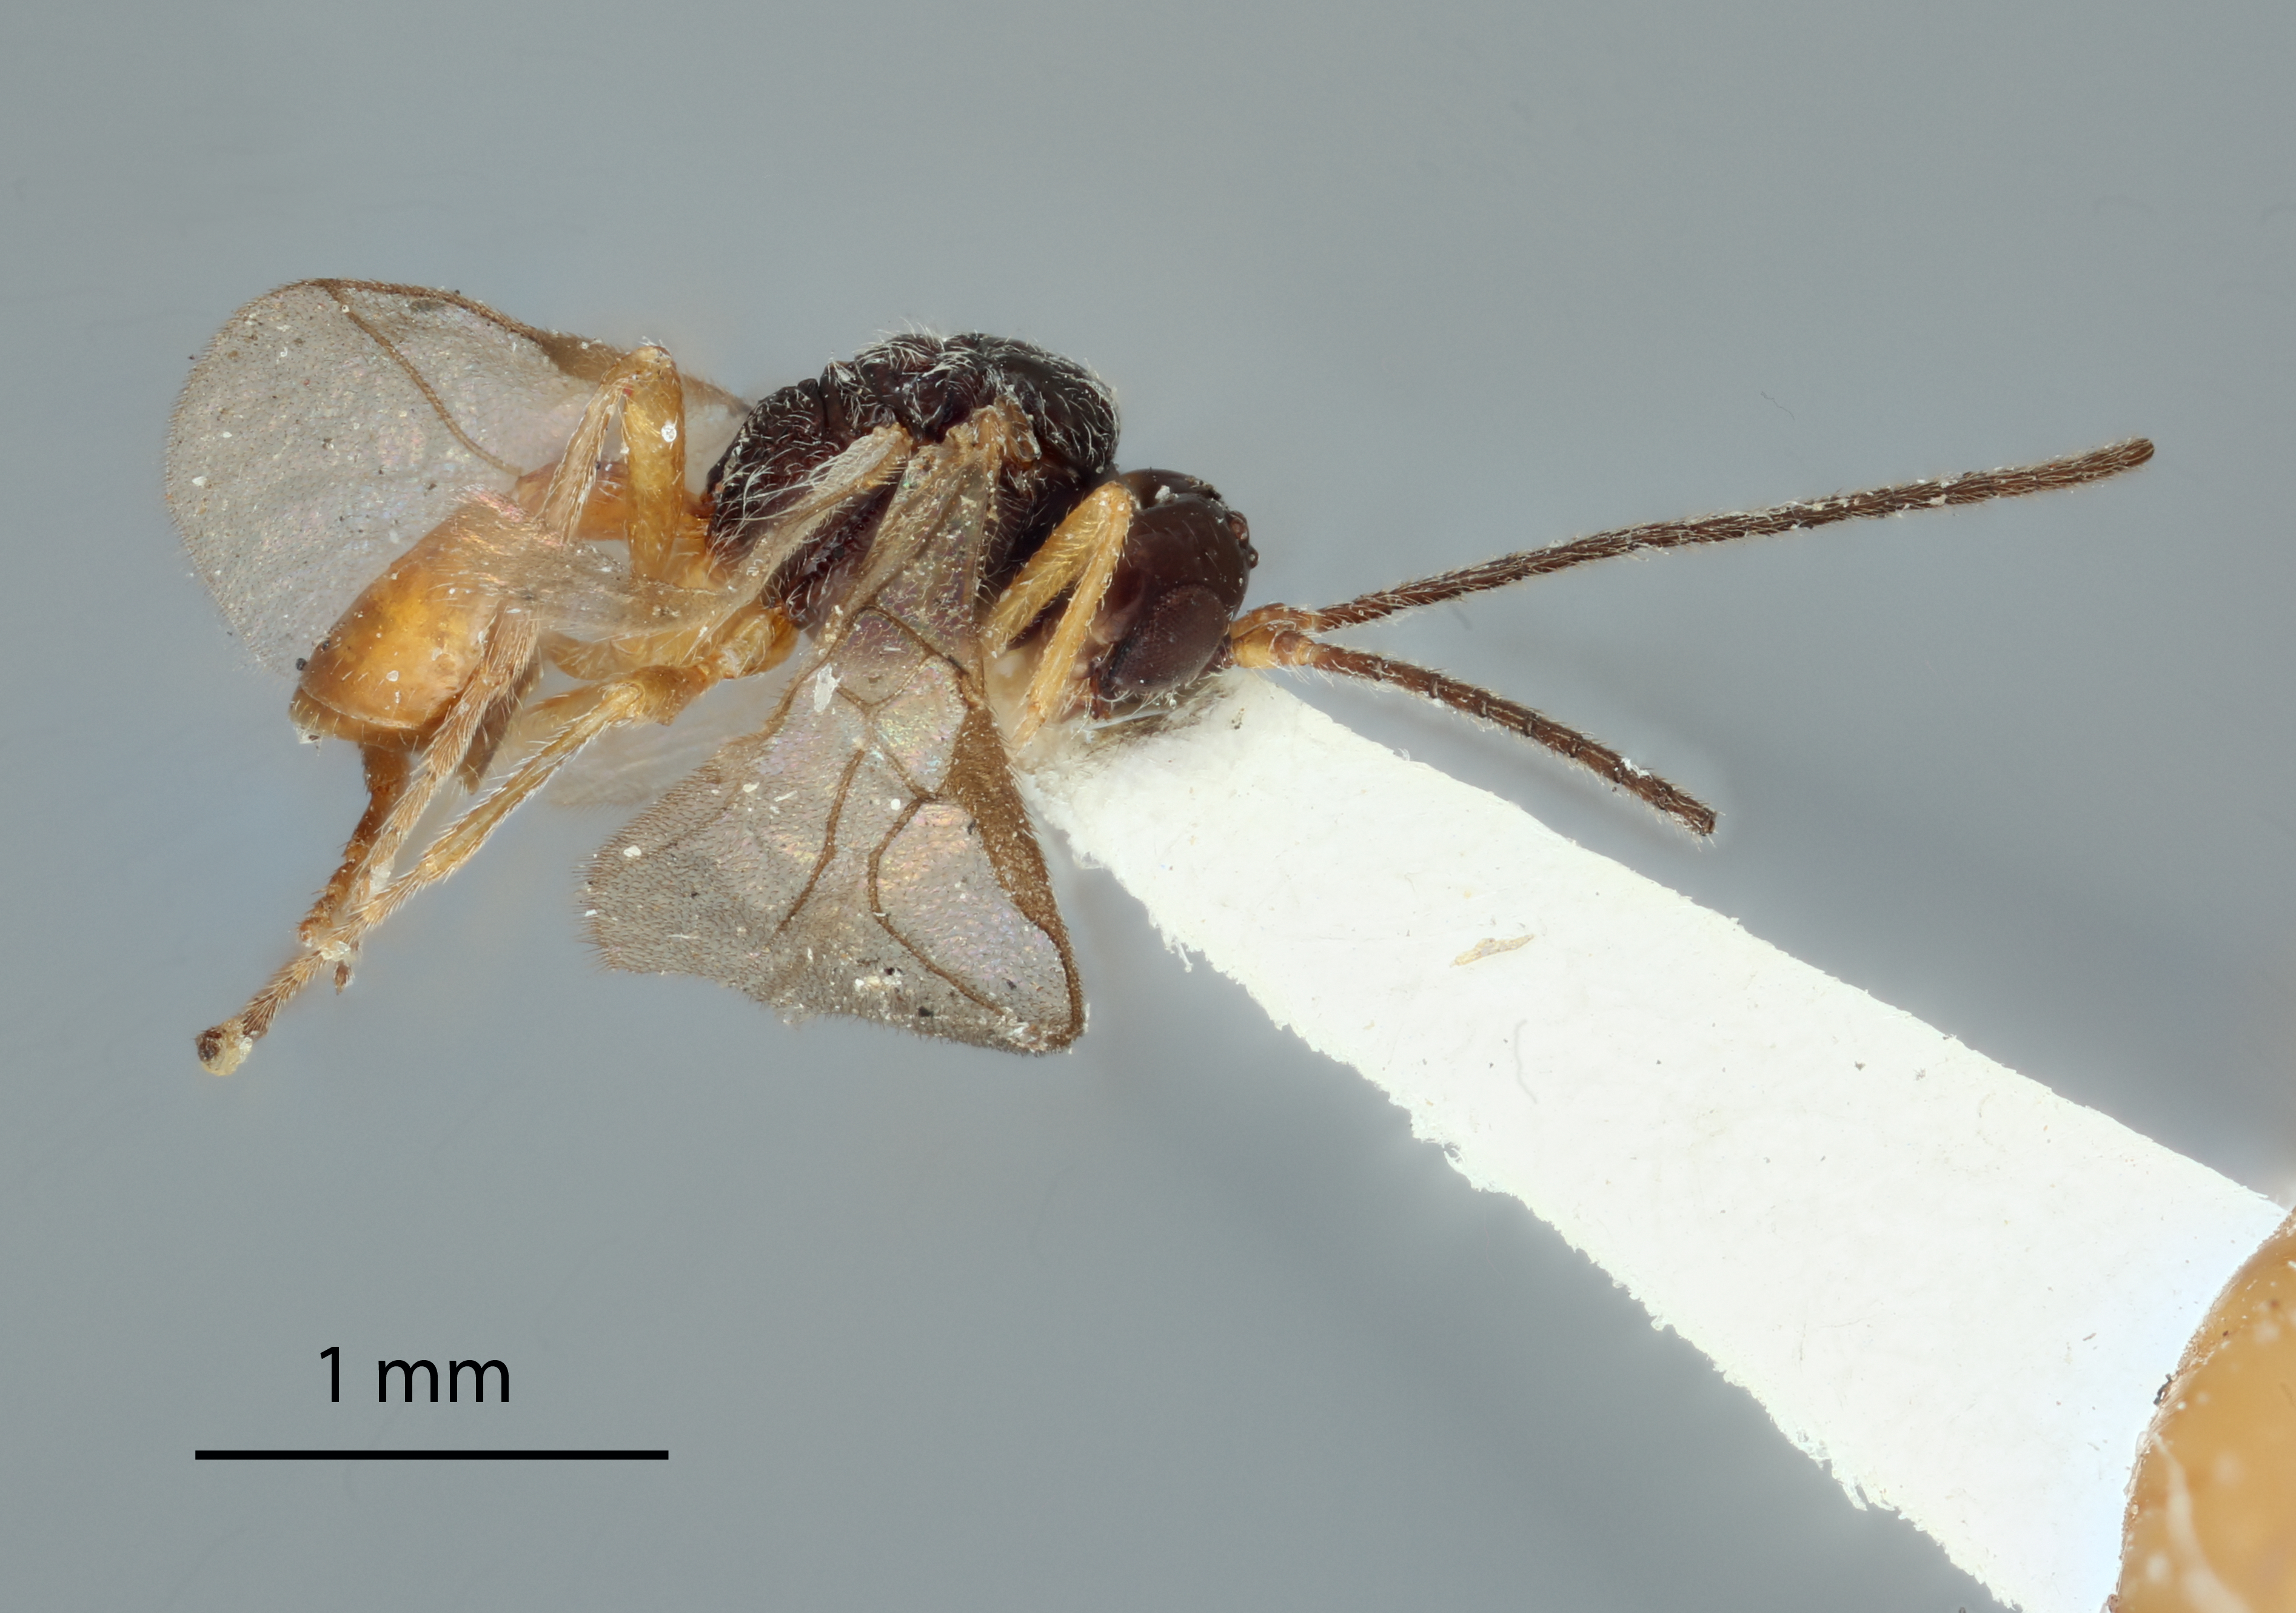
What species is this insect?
Acrobela tachinae
